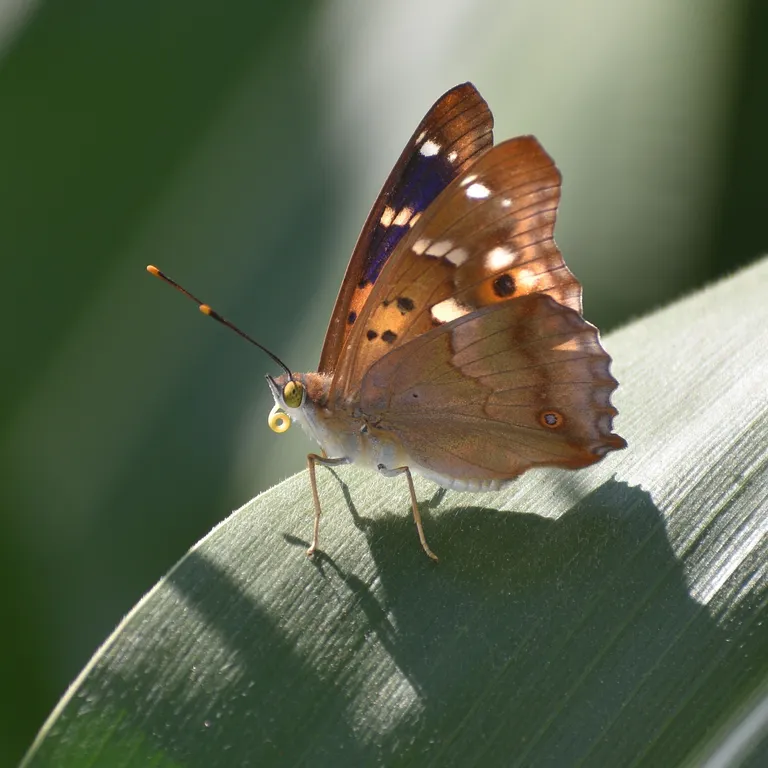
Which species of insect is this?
Apatura ilia
